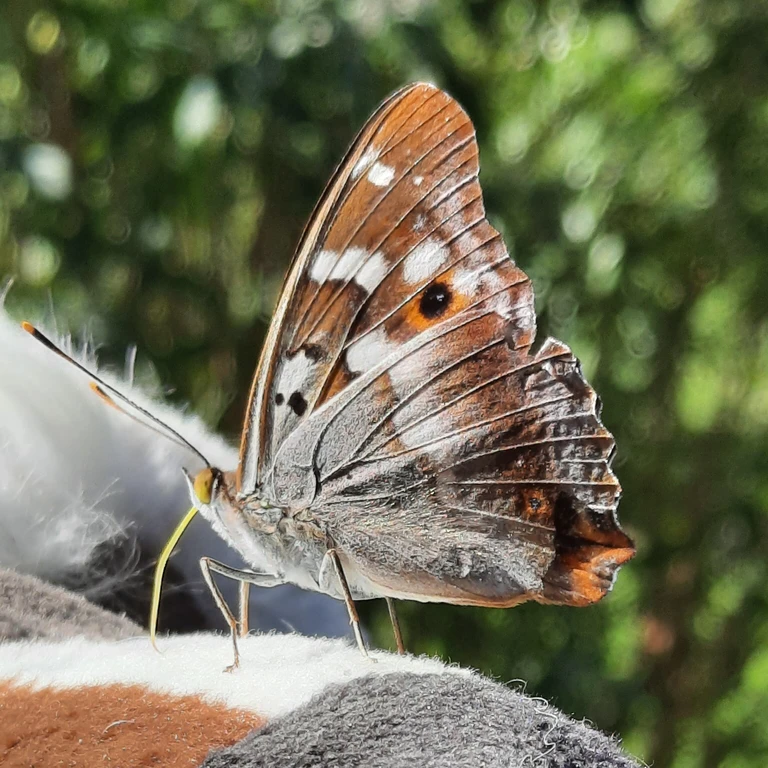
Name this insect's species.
Apatura ilia
